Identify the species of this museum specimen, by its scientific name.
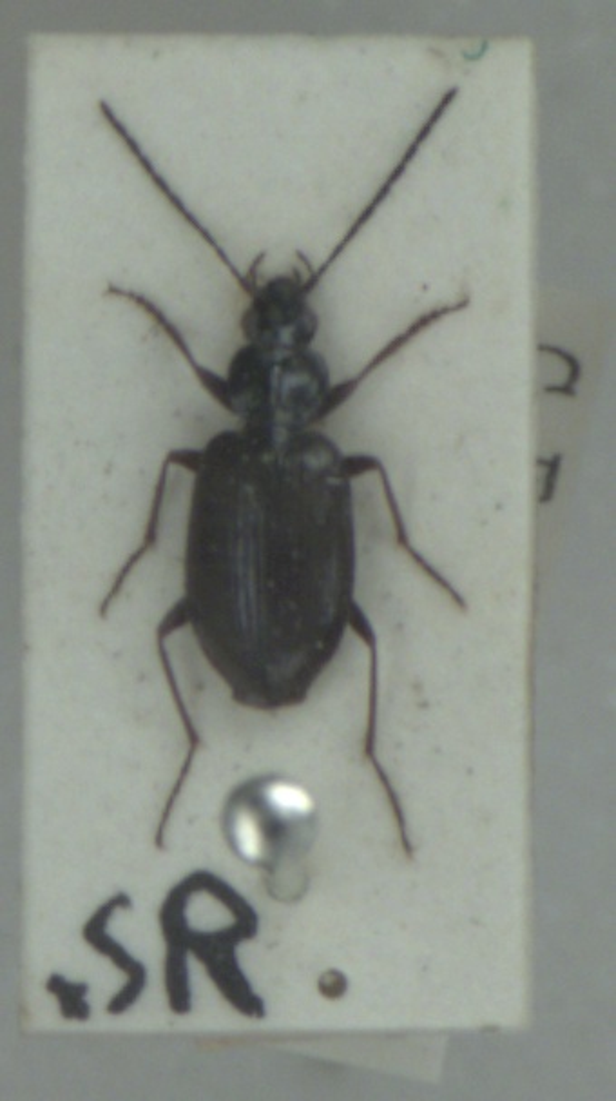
Agonum micans
